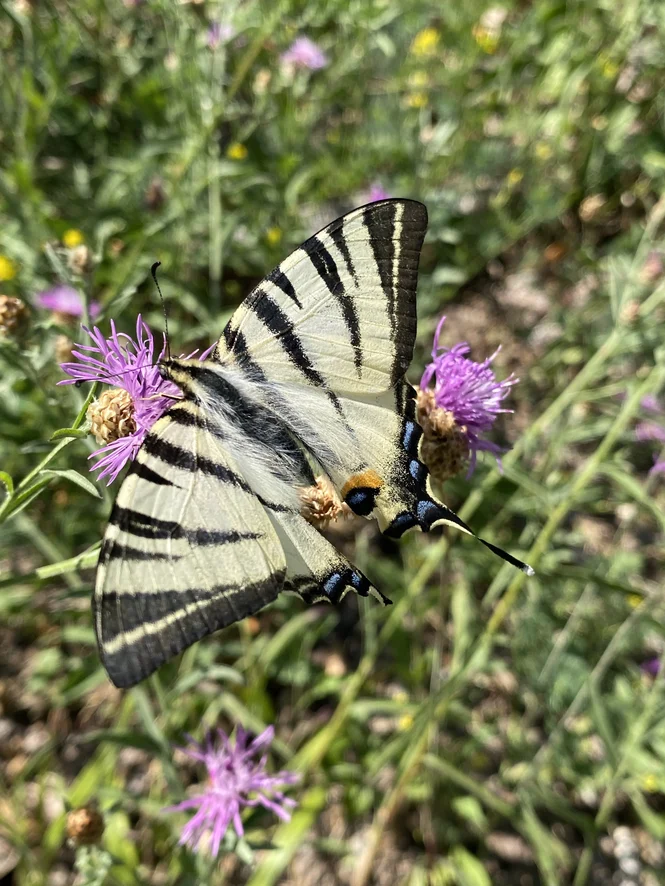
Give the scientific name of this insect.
Iphiclides podalirius
